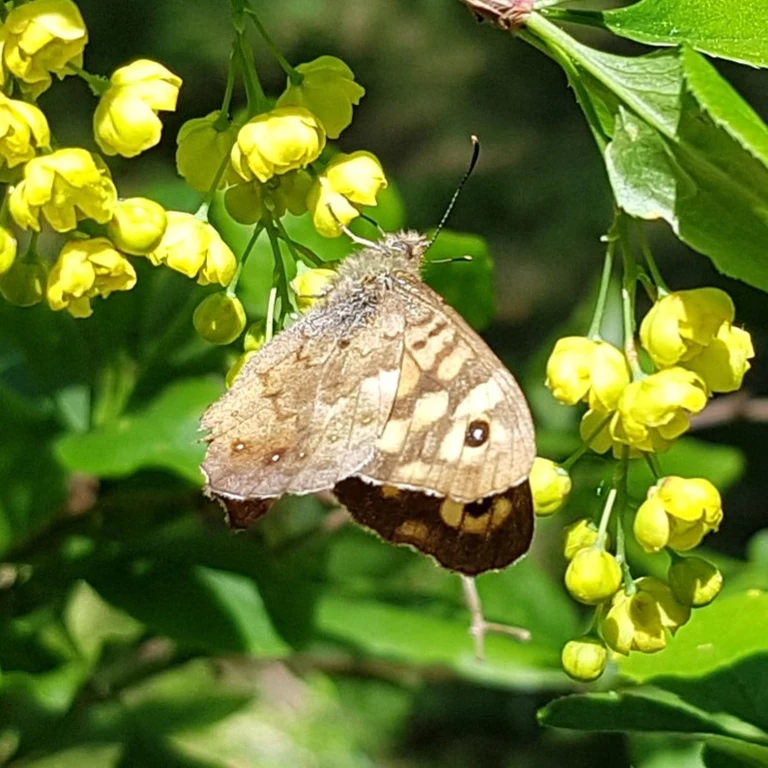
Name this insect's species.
Pararge aegeria
